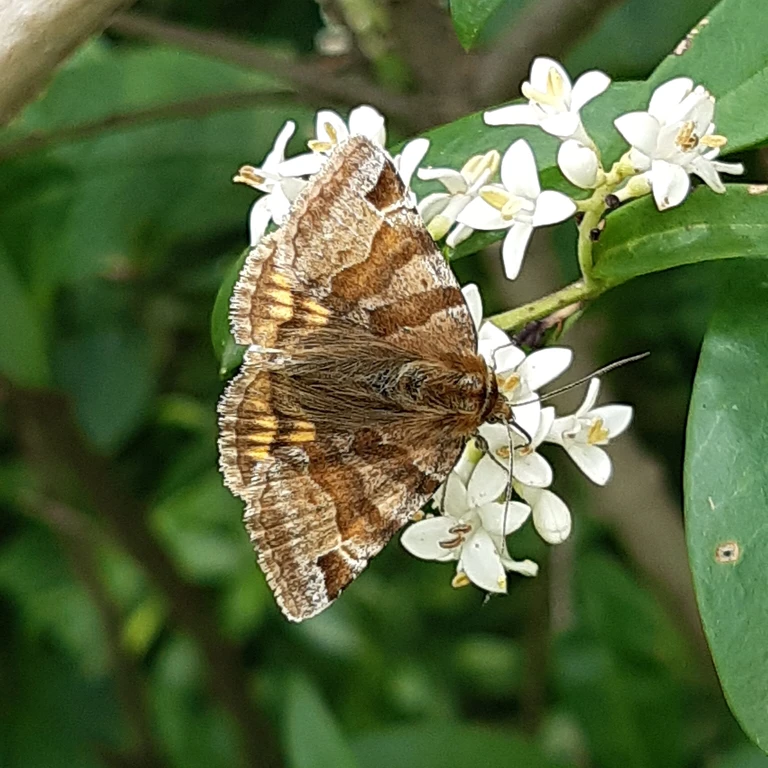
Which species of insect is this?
Euclidia glyphica
